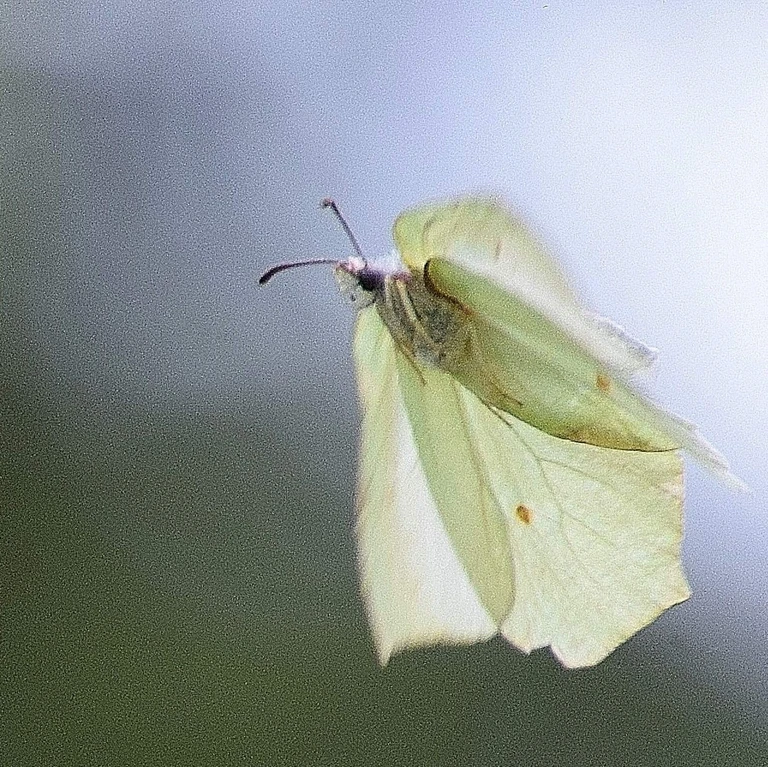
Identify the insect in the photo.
Gonepteryx rhamni
